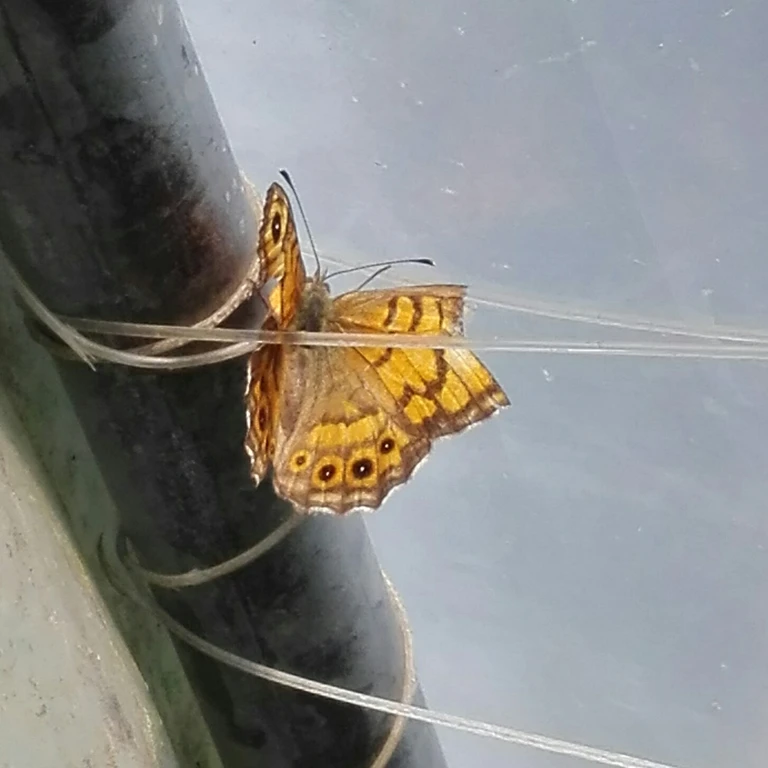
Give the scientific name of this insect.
Lasiommata megera (also Pararge megera)
